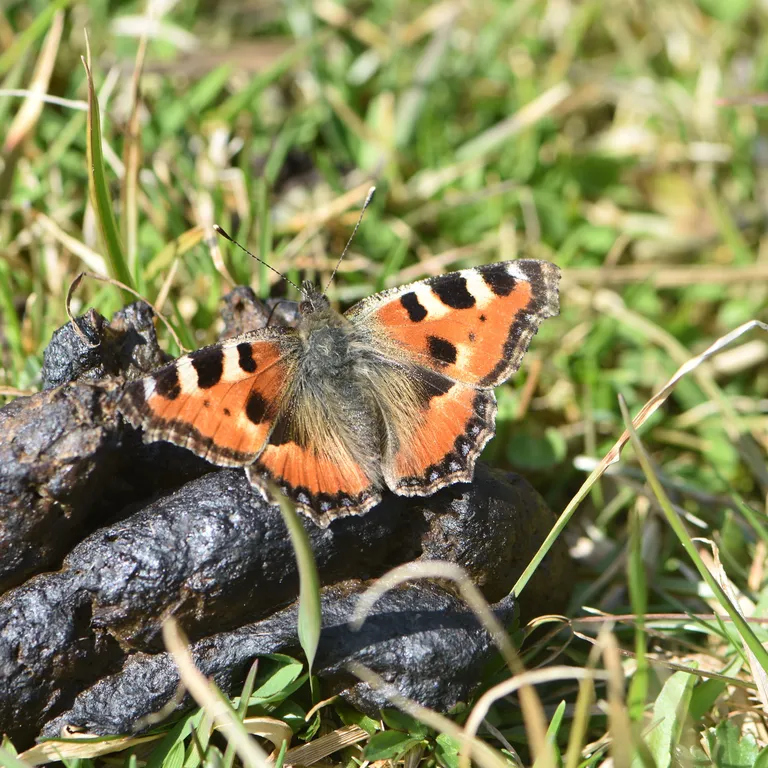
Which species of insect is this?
Aglais urticae
